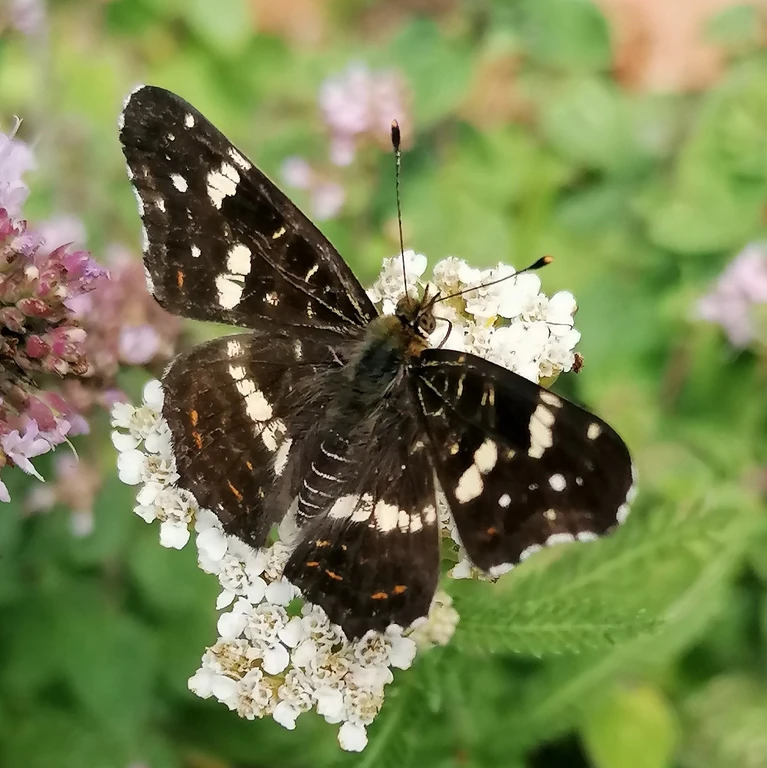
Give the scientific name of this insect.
Araschnia levana
